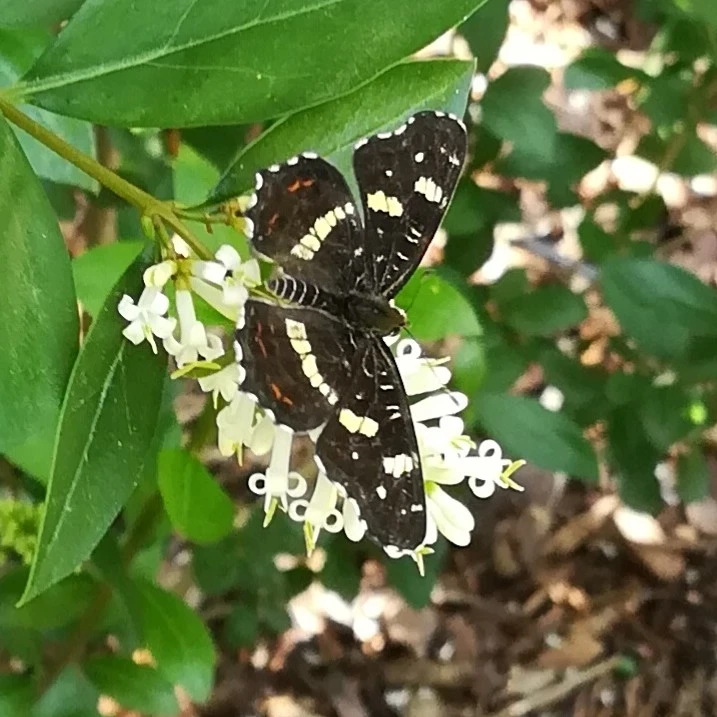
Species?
Araschnia levana
